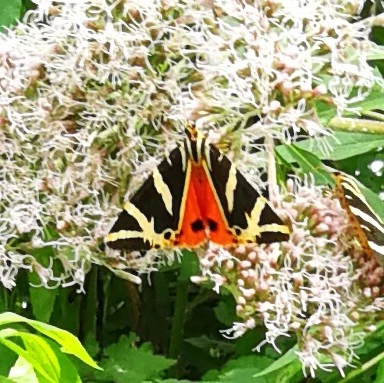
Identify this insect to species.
Euplagia quadripunctaria
